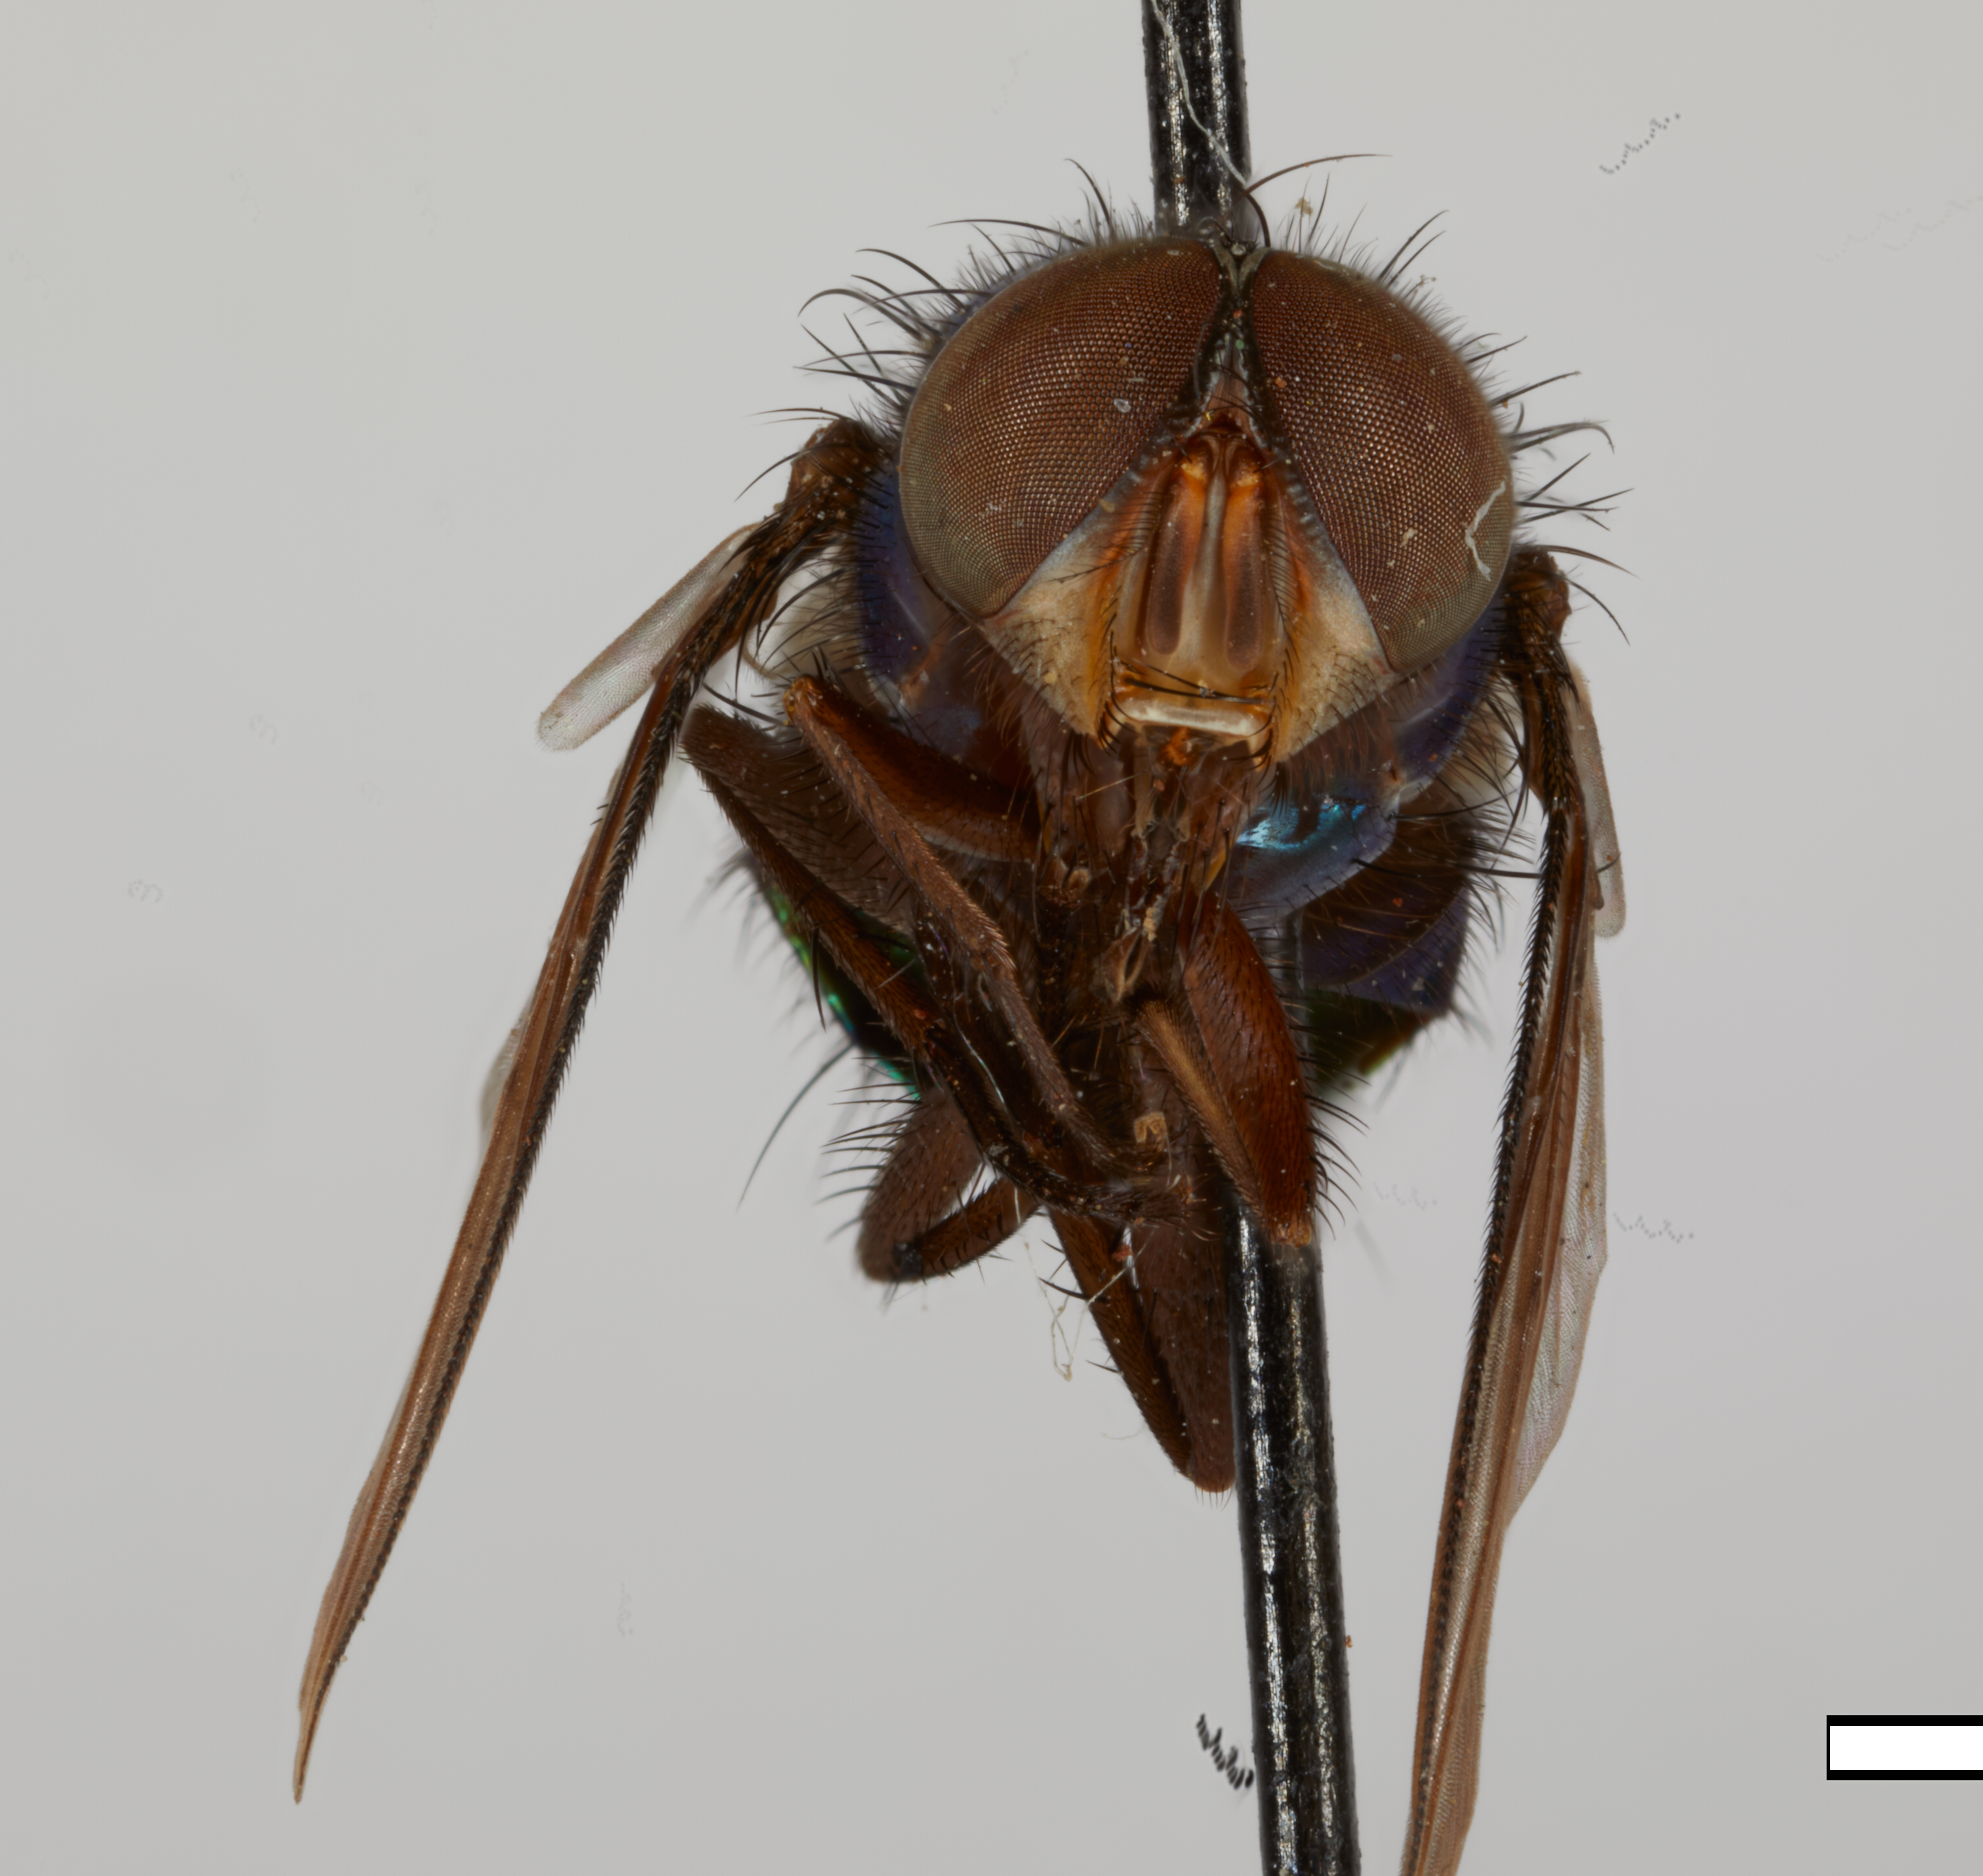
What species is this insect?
Phaenicia mera (also Lucilia mera)
